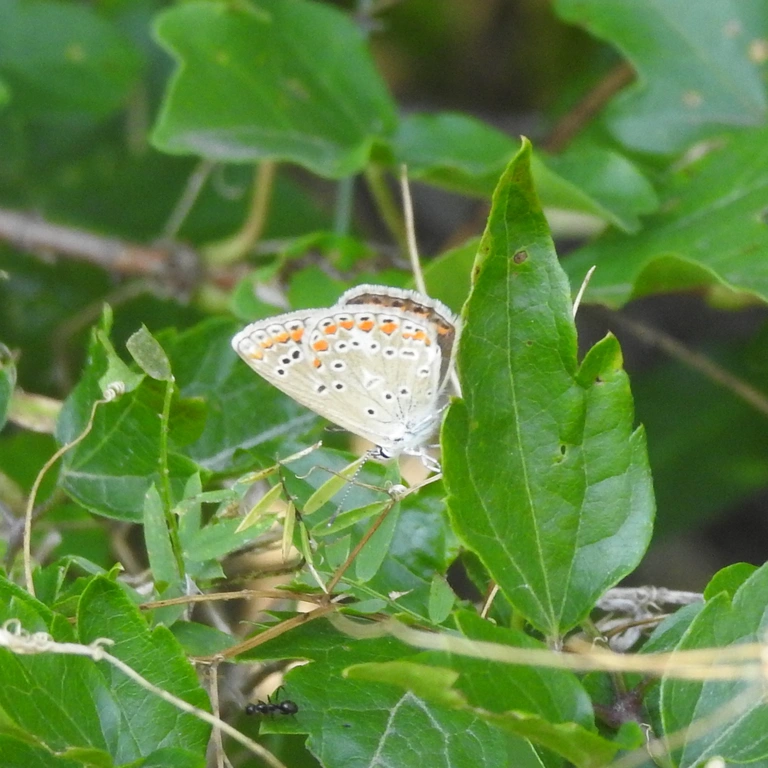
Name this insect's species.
Polyommatus icarus
